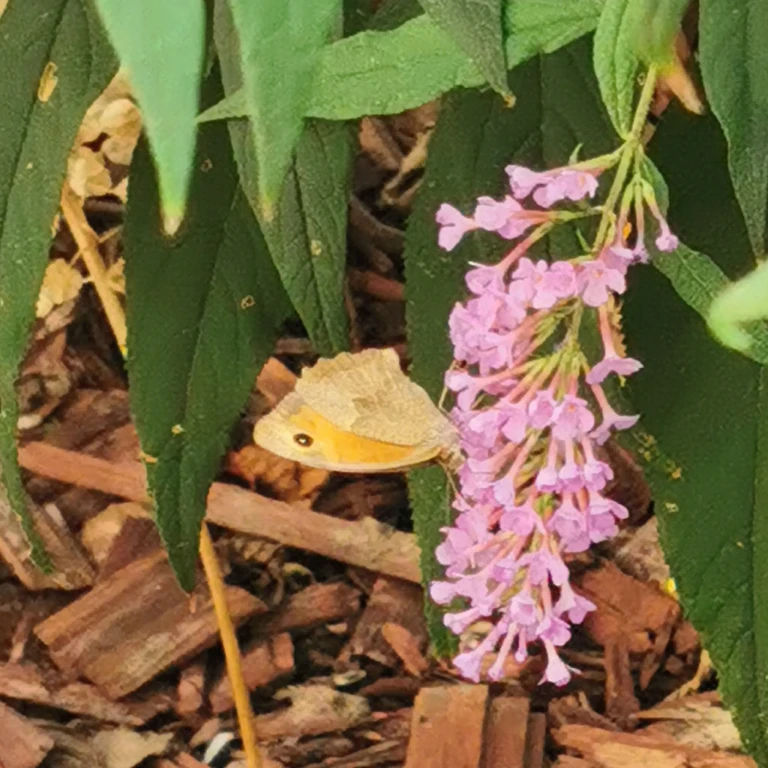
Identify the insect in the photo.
Maniola jurtina
